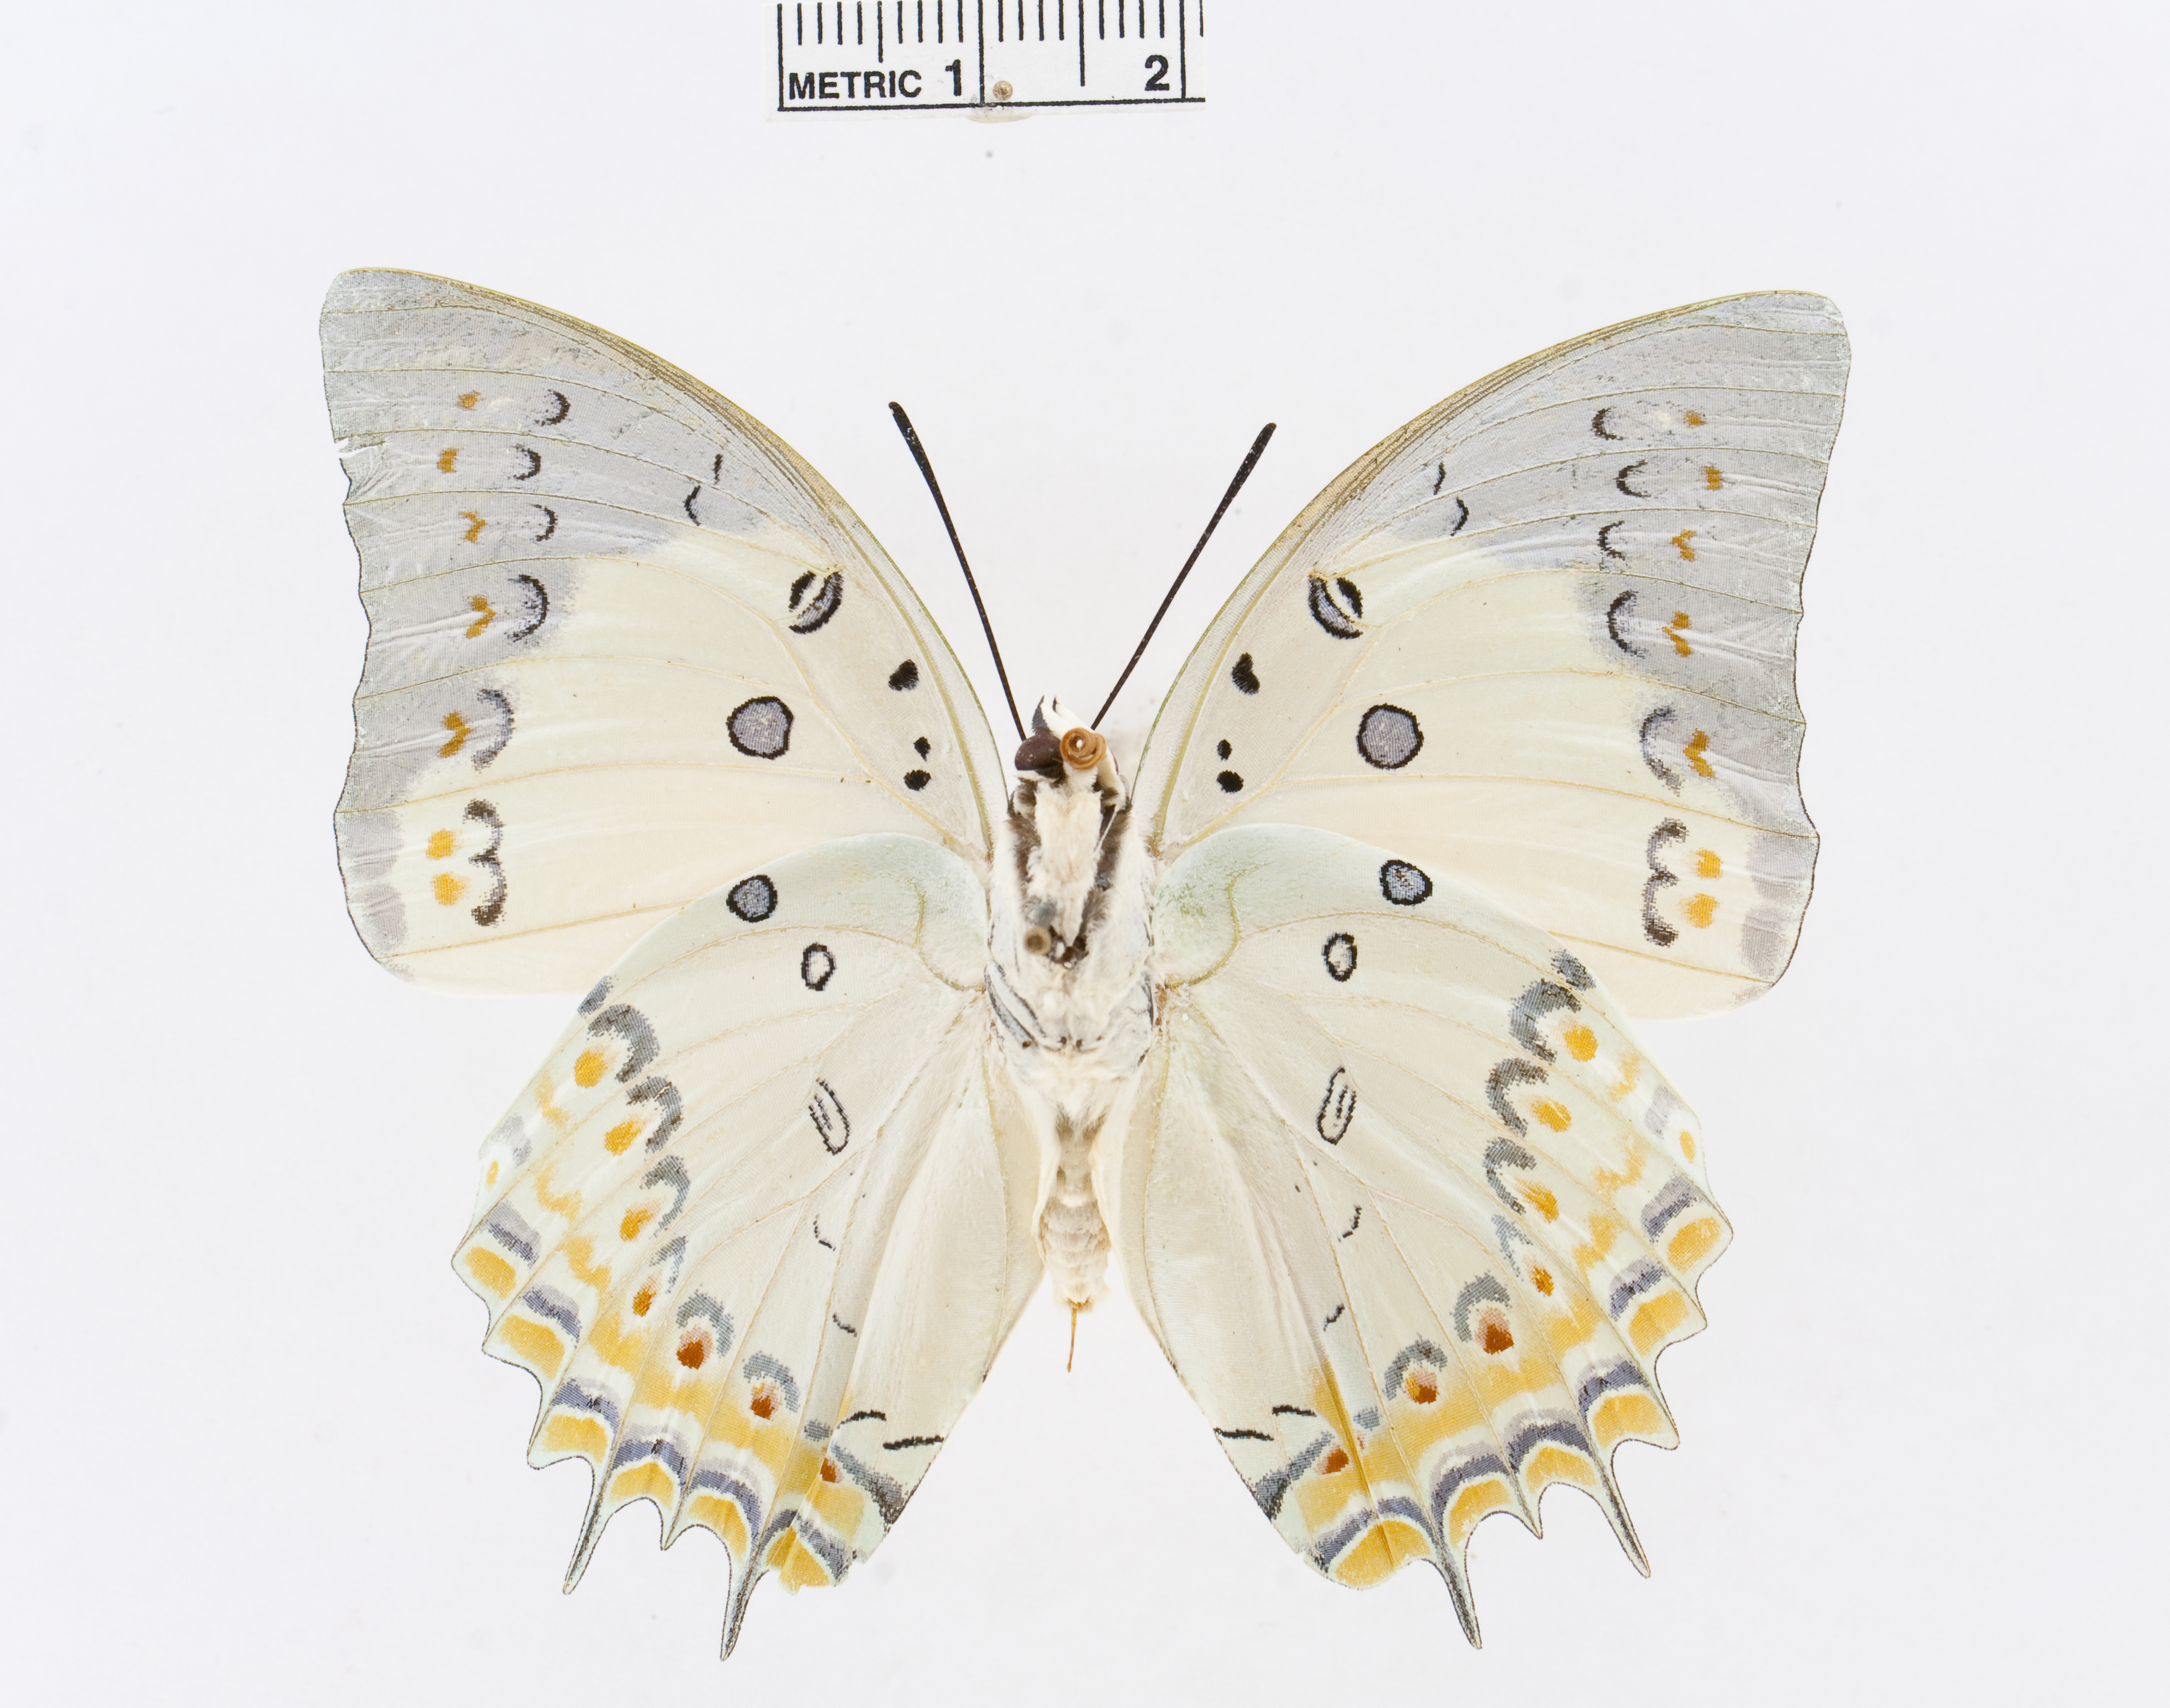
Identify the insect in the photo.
Polyura delphis
